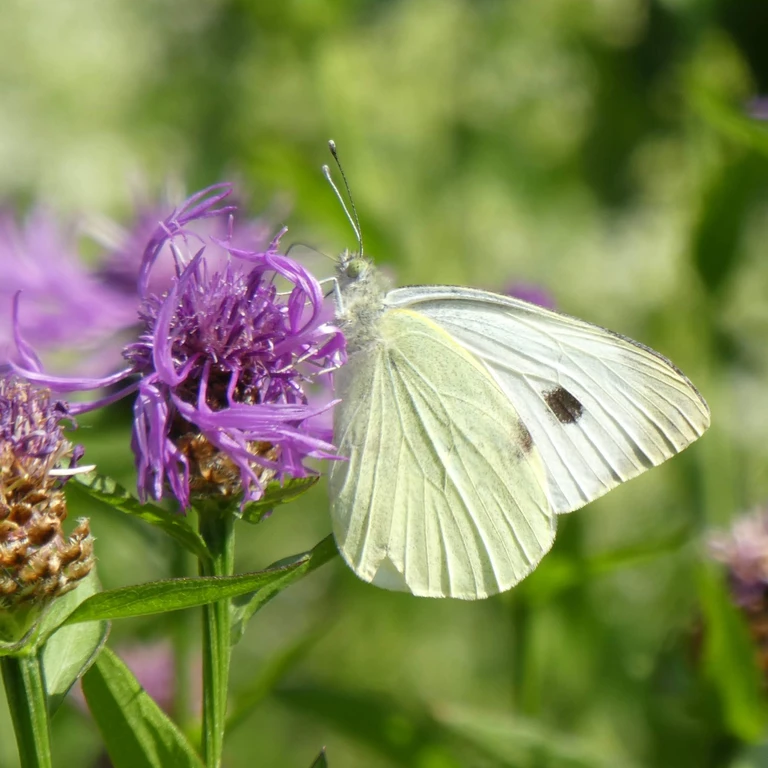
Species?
Pieris brassicae
